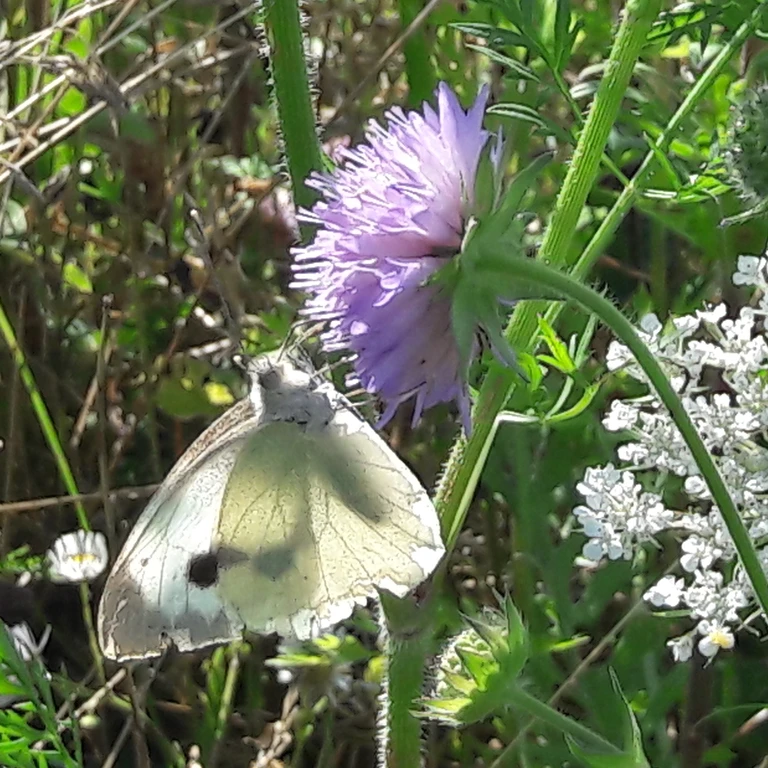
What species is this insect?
Pieris brassicae
